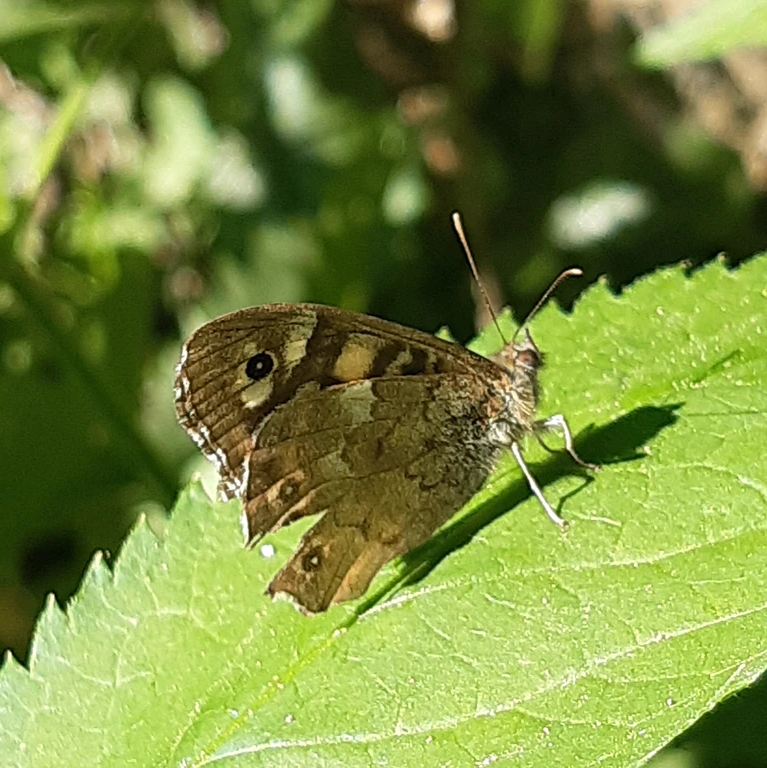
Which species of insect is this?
Pararge aegeria
